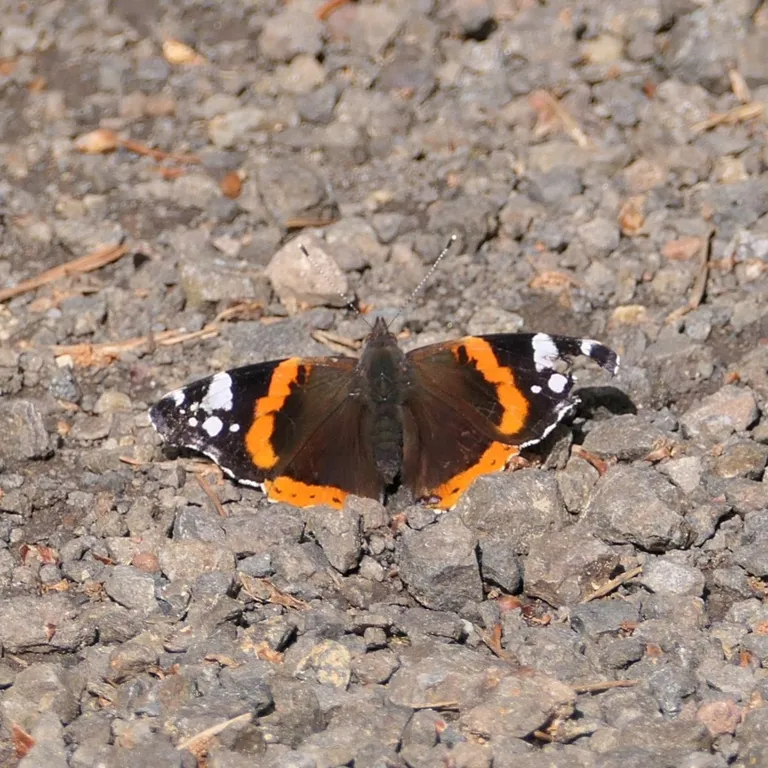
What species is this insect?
Vanessa atalanta
